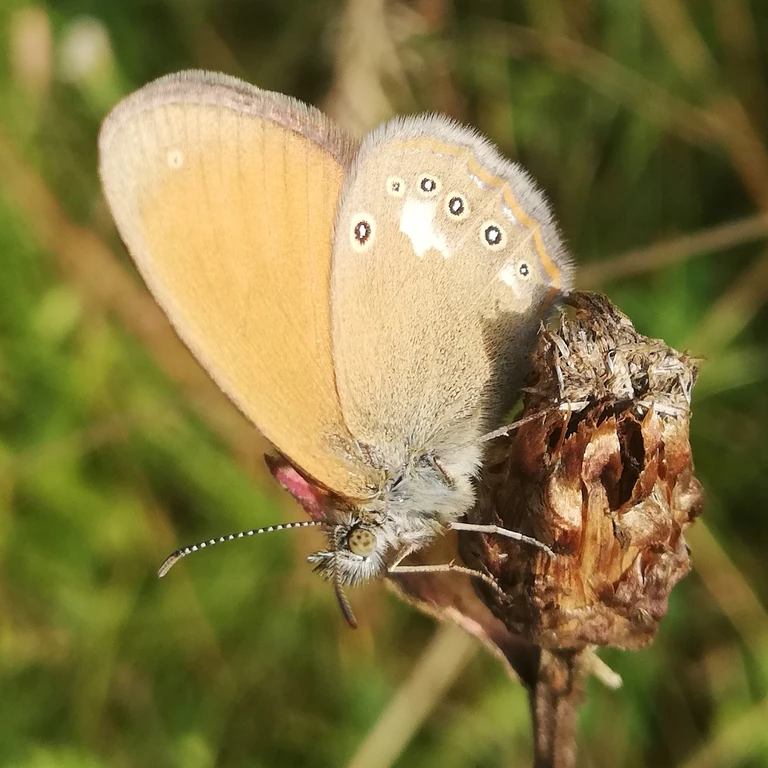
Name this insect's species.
Coenonympha glycerion (also Coenonympha iphis)
